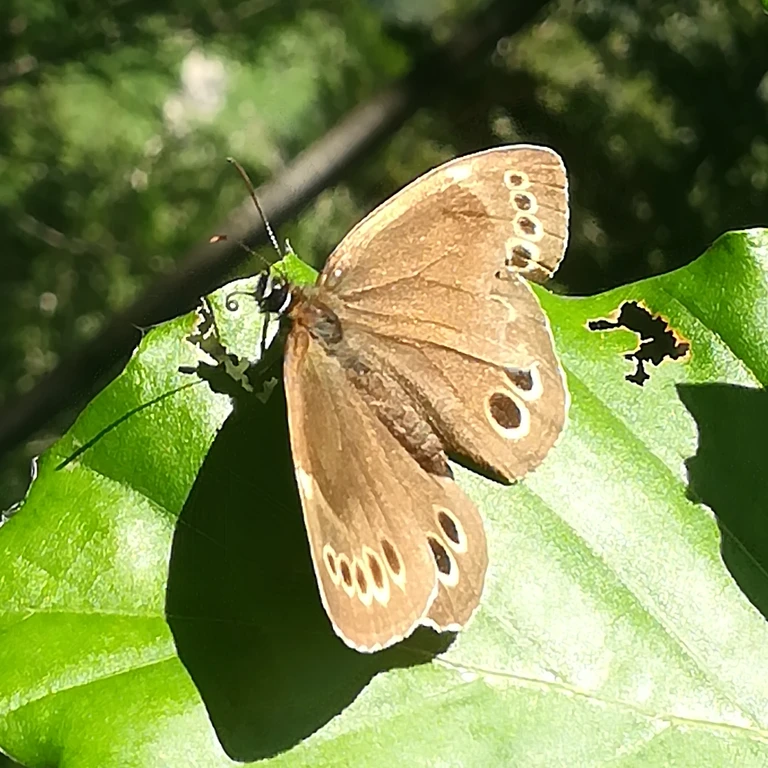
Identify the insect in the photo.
Lopinga achine (also Pararge achine)
